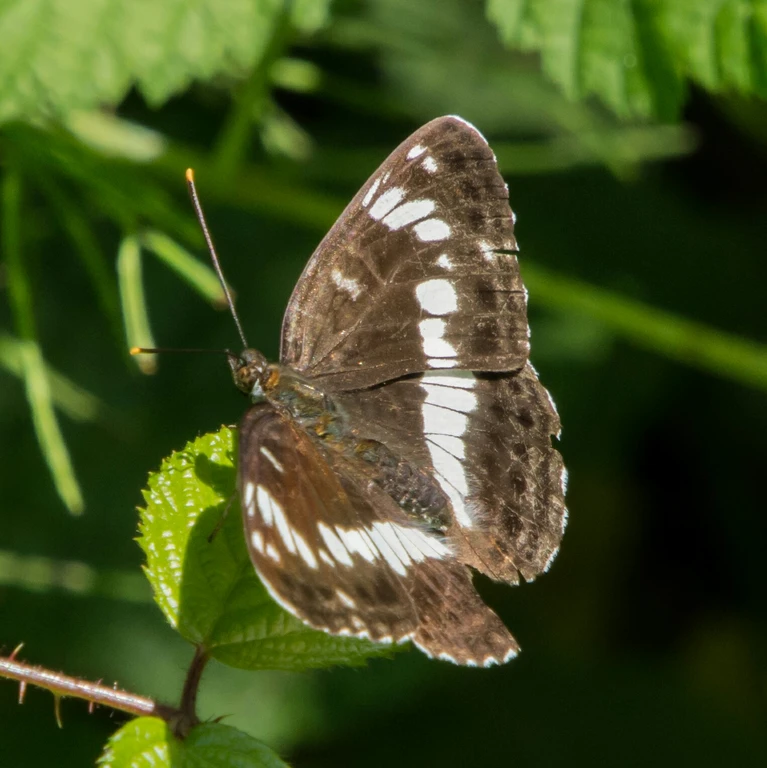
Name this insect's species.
Limenitis camilla (also Ladoga camilla)
